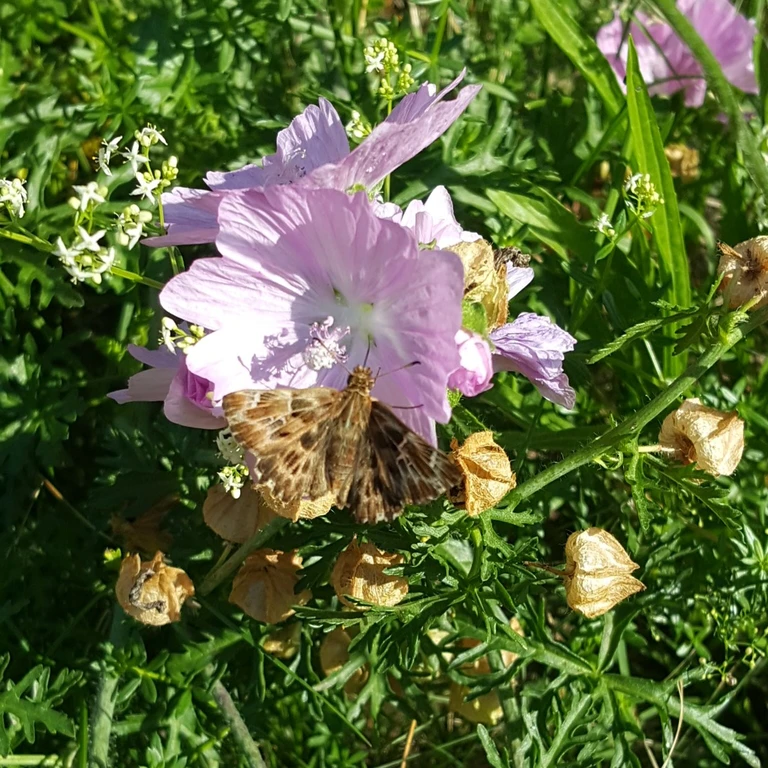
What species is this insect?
Carcharodus alceae
